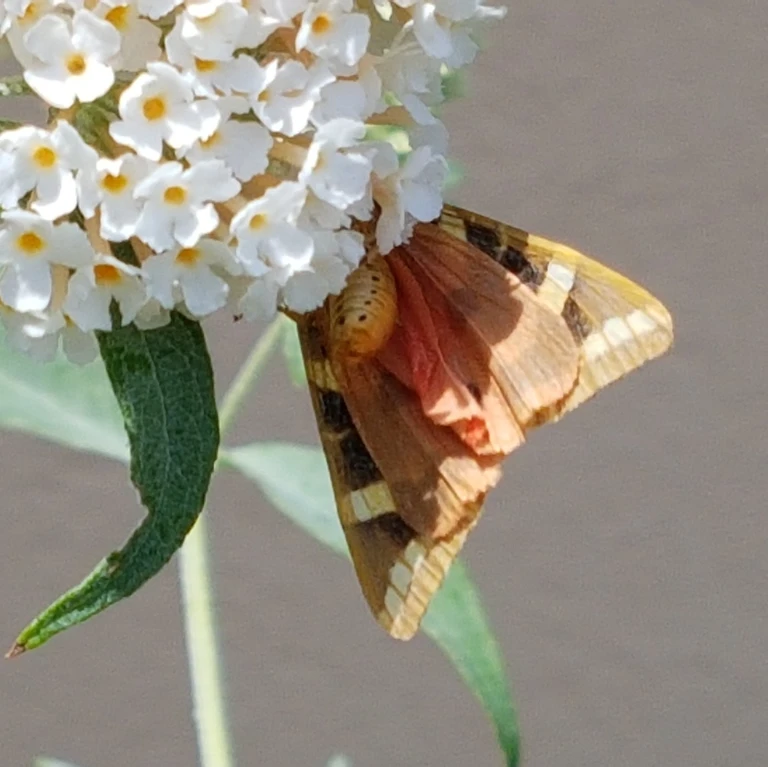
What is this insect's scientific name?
Euplagia quadripunctaria
